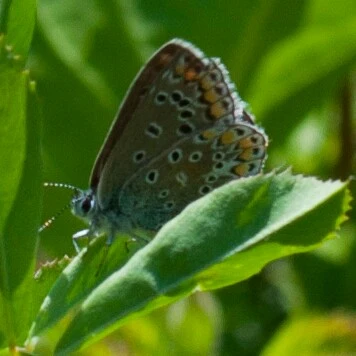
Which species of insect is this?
Polyommatus icarus
